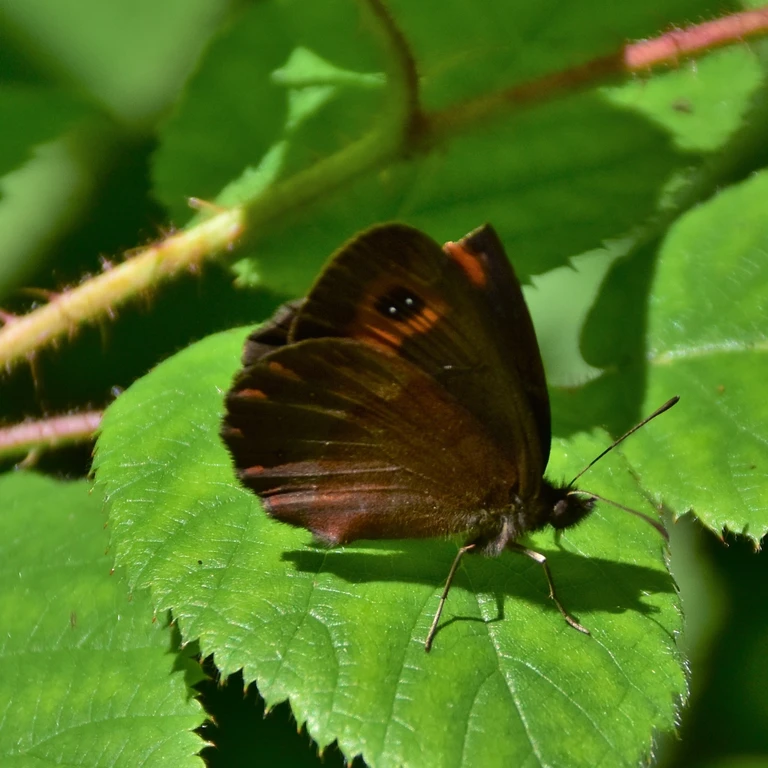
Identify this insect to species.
Erebia aethiops
